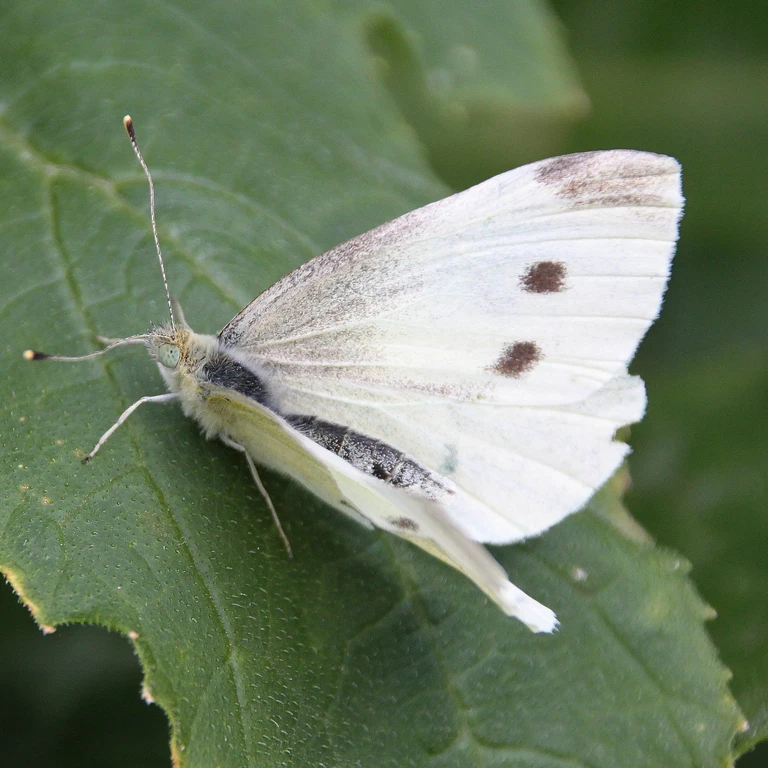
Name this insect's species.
Pieris rapae
